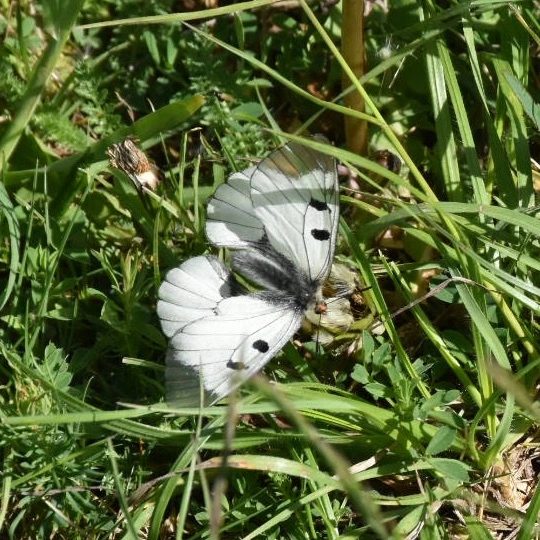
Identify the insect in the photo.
Parnassius mnemosyne
